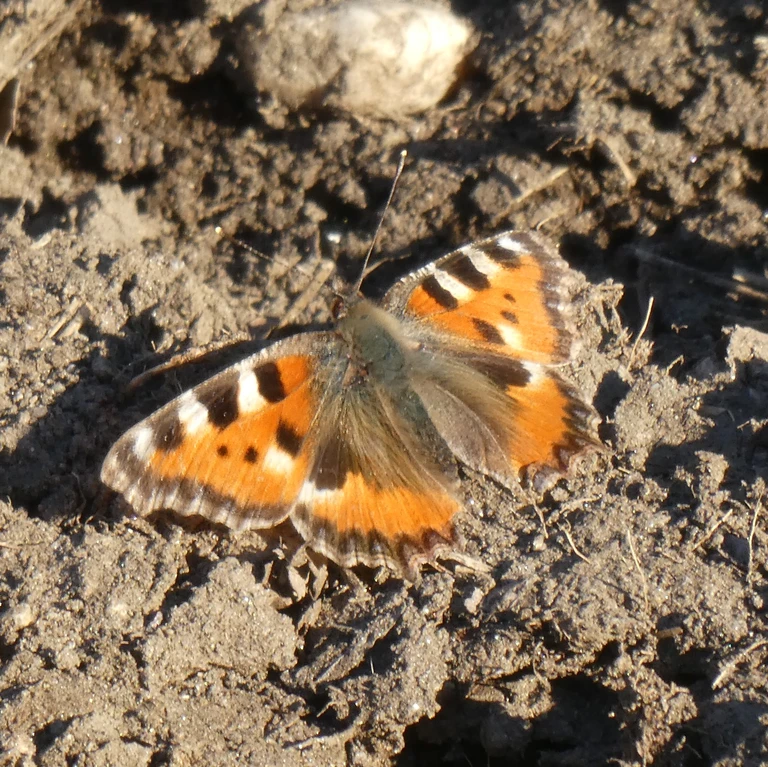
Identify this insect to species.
Aglais urticae
